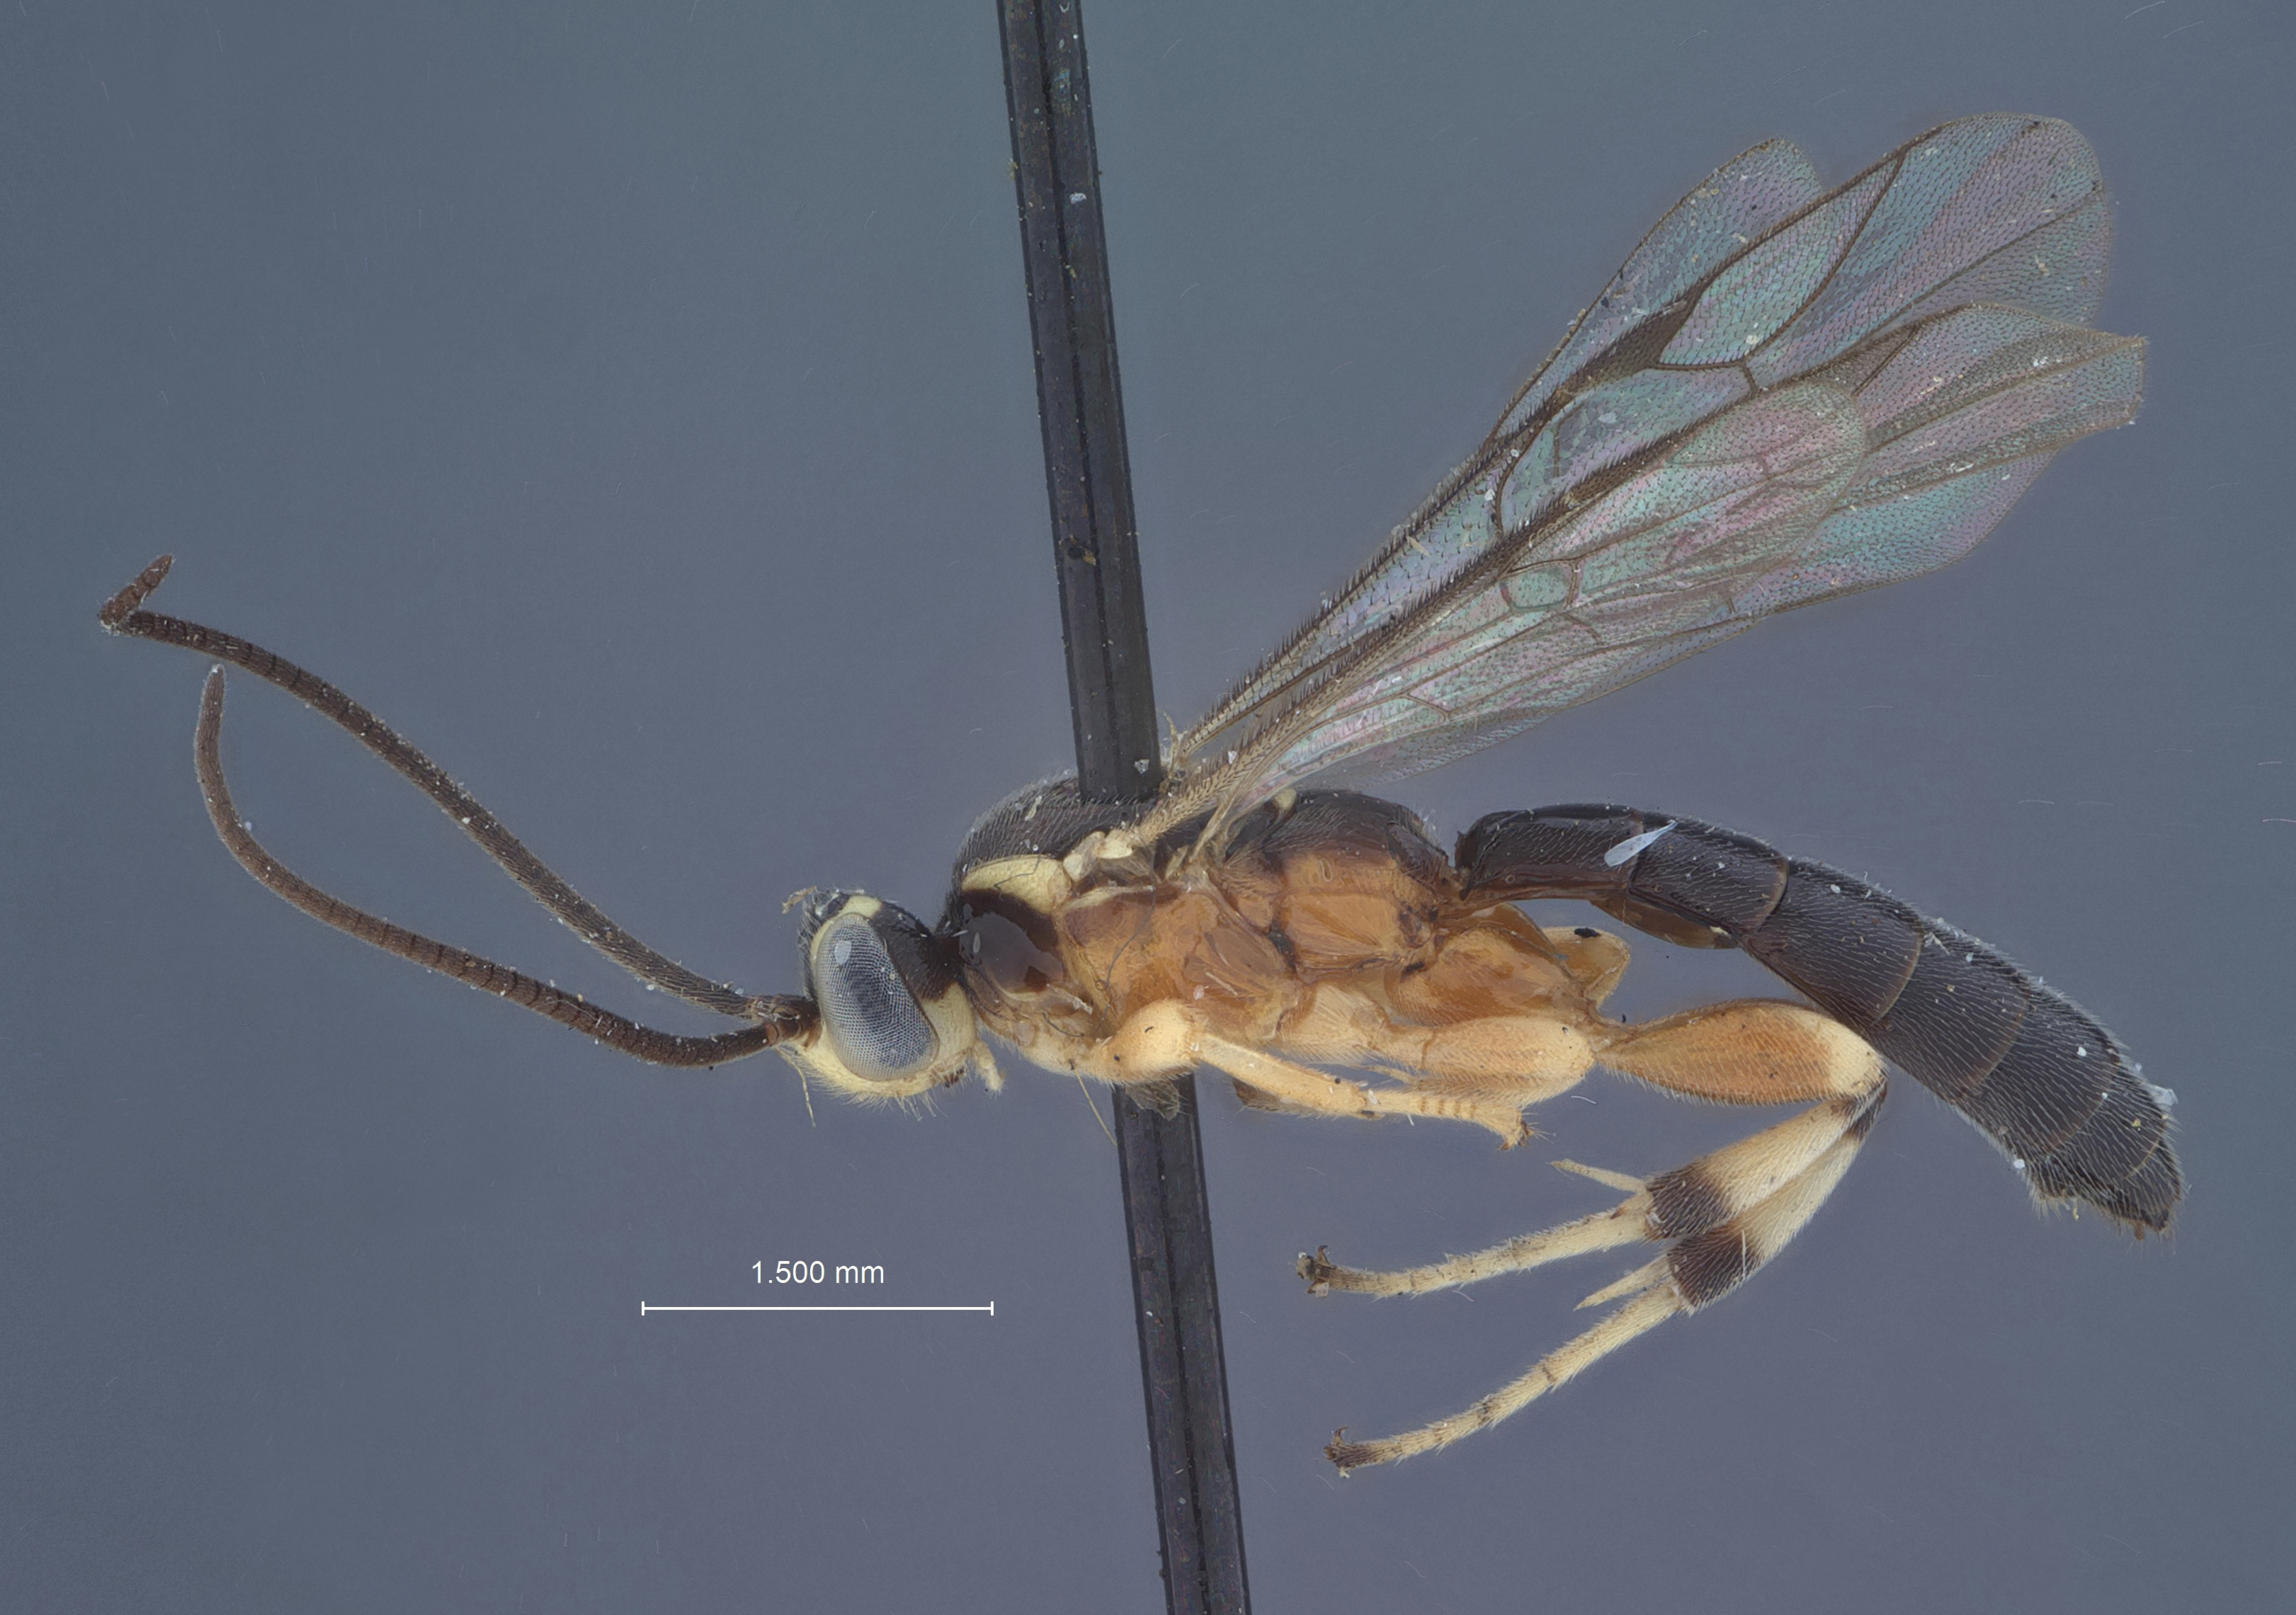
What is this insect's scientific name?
Exochus virgatifrons
